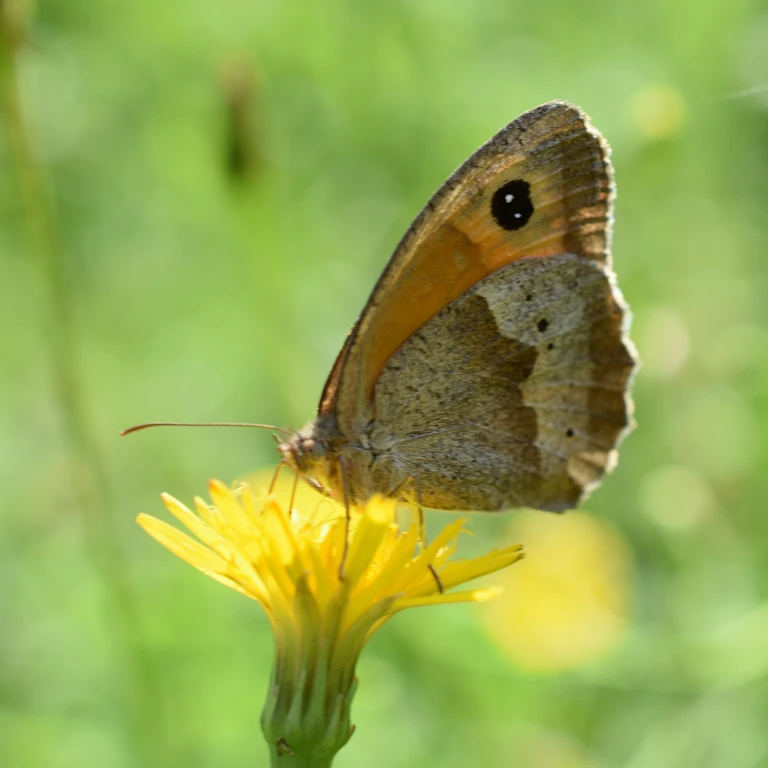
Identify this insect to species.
Maniola jurtina
